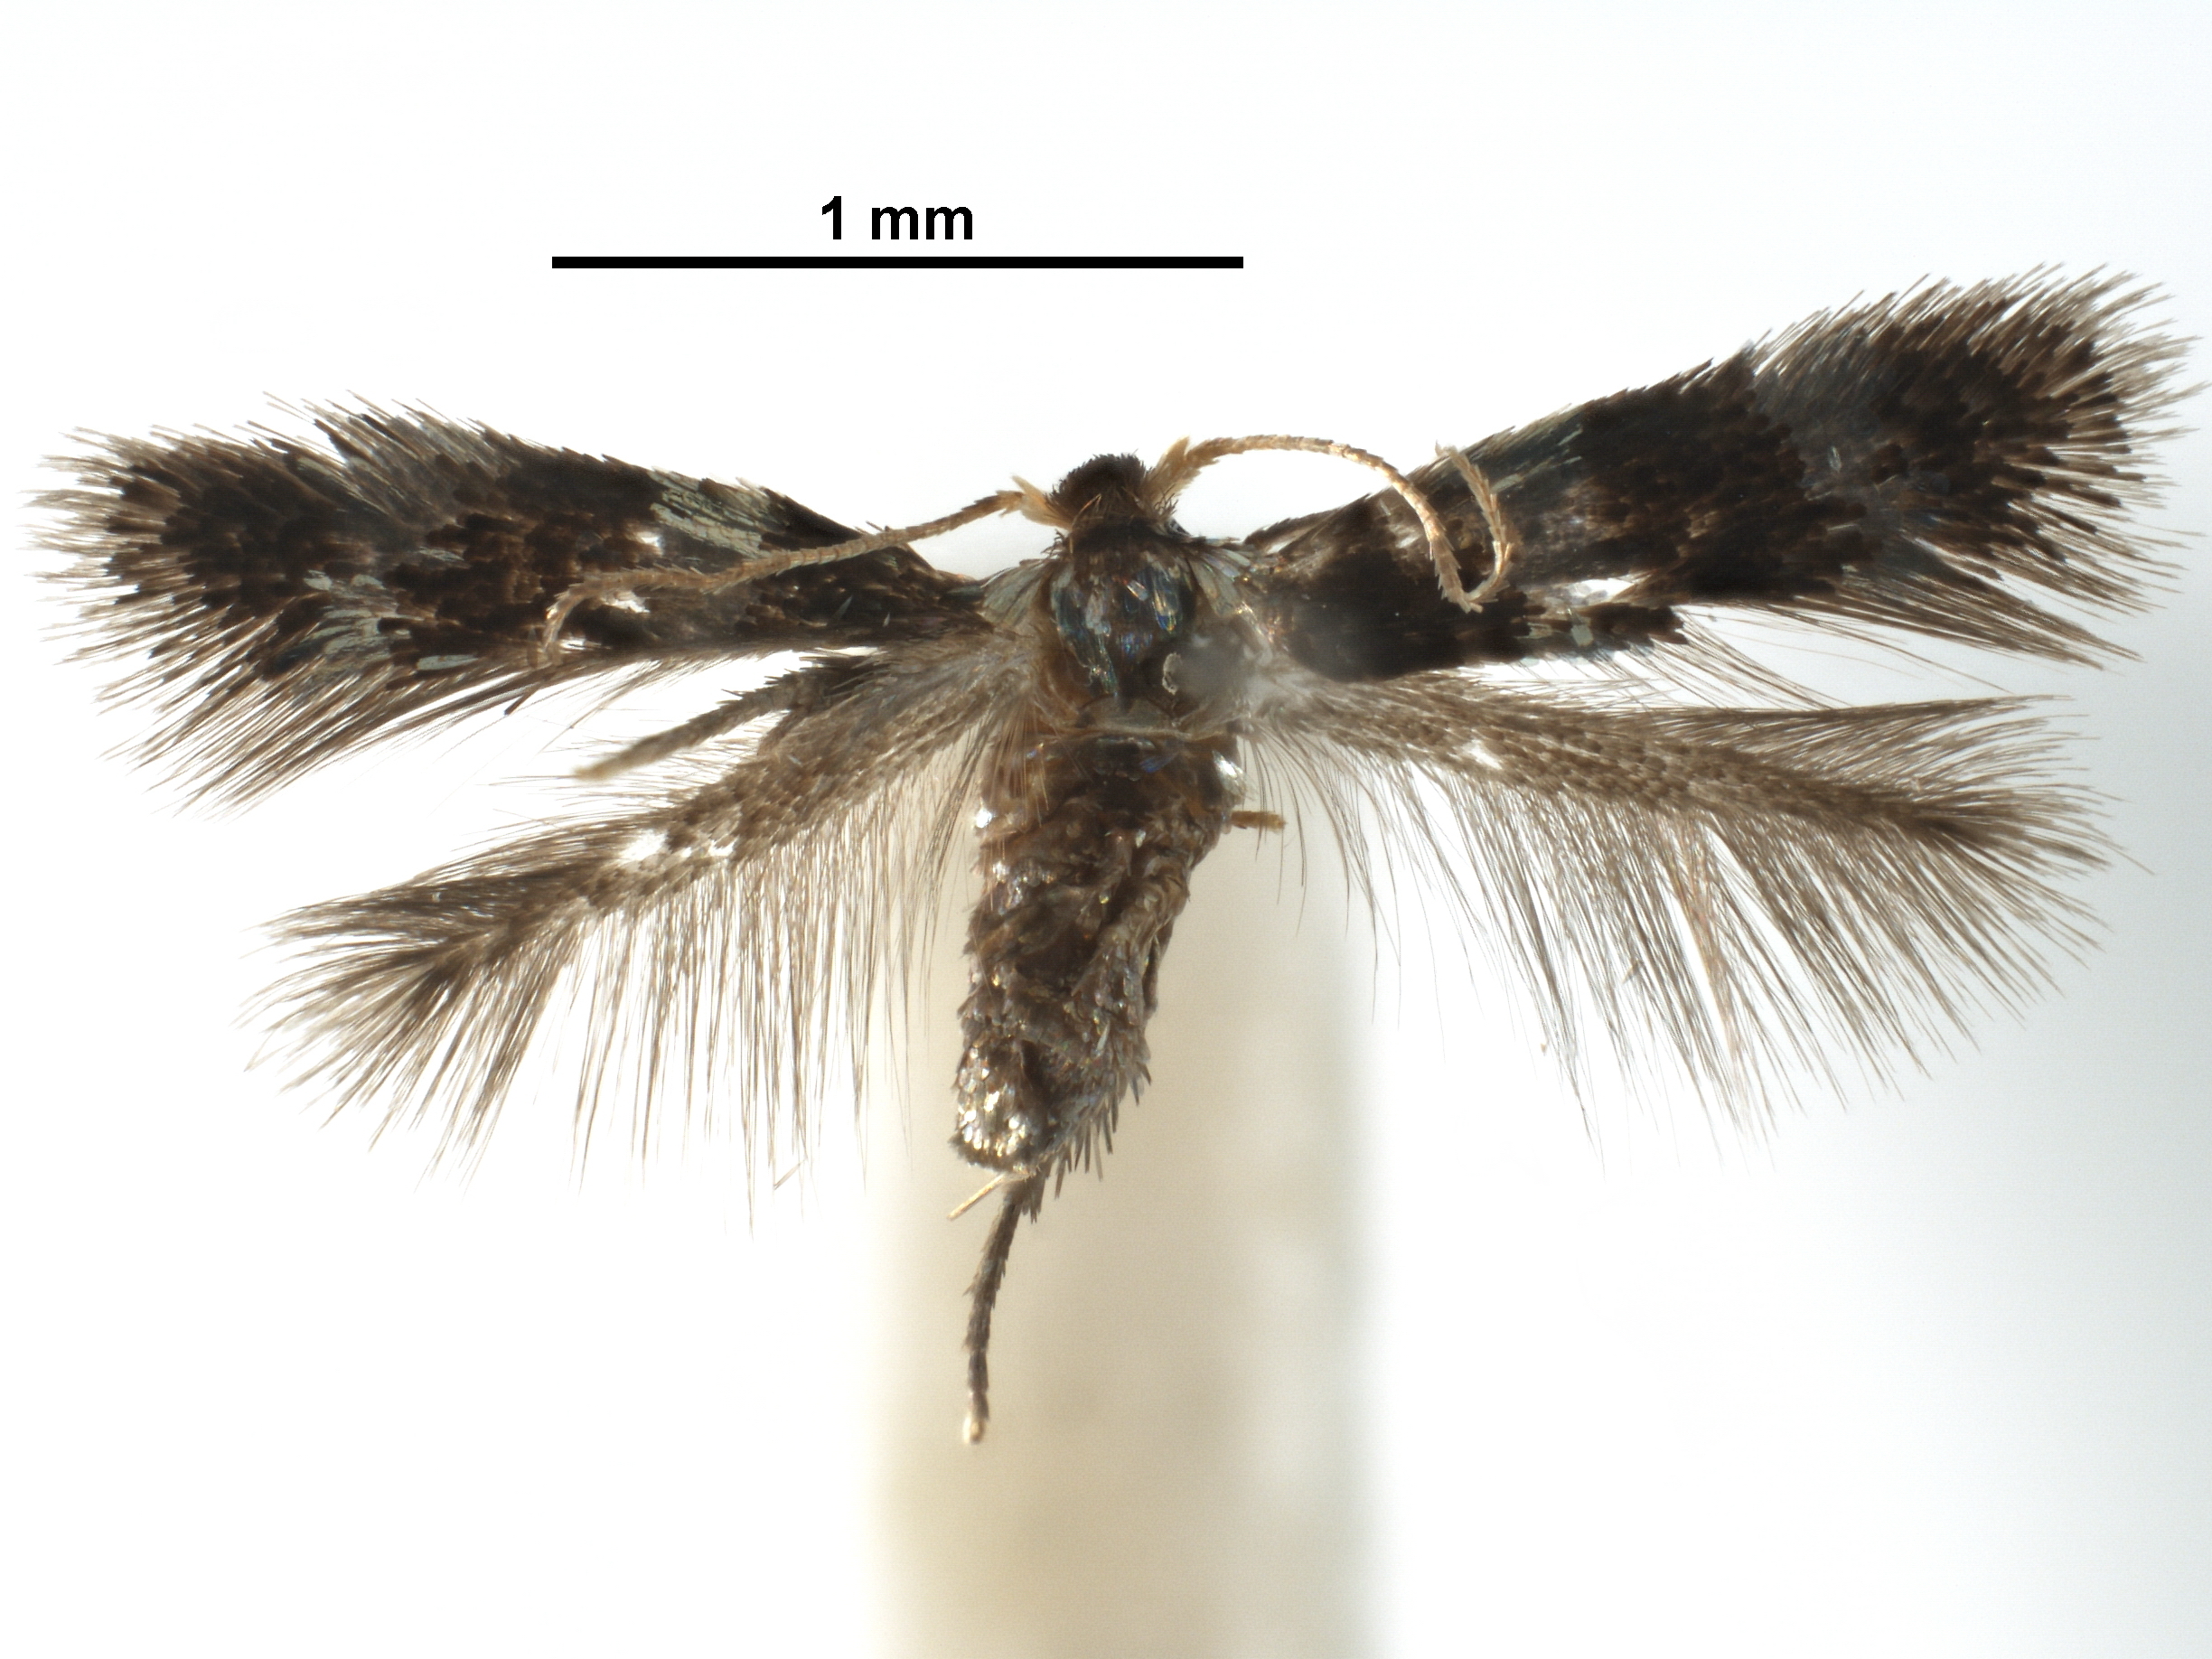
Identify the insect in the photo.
Muhabbetana vincamajorella
